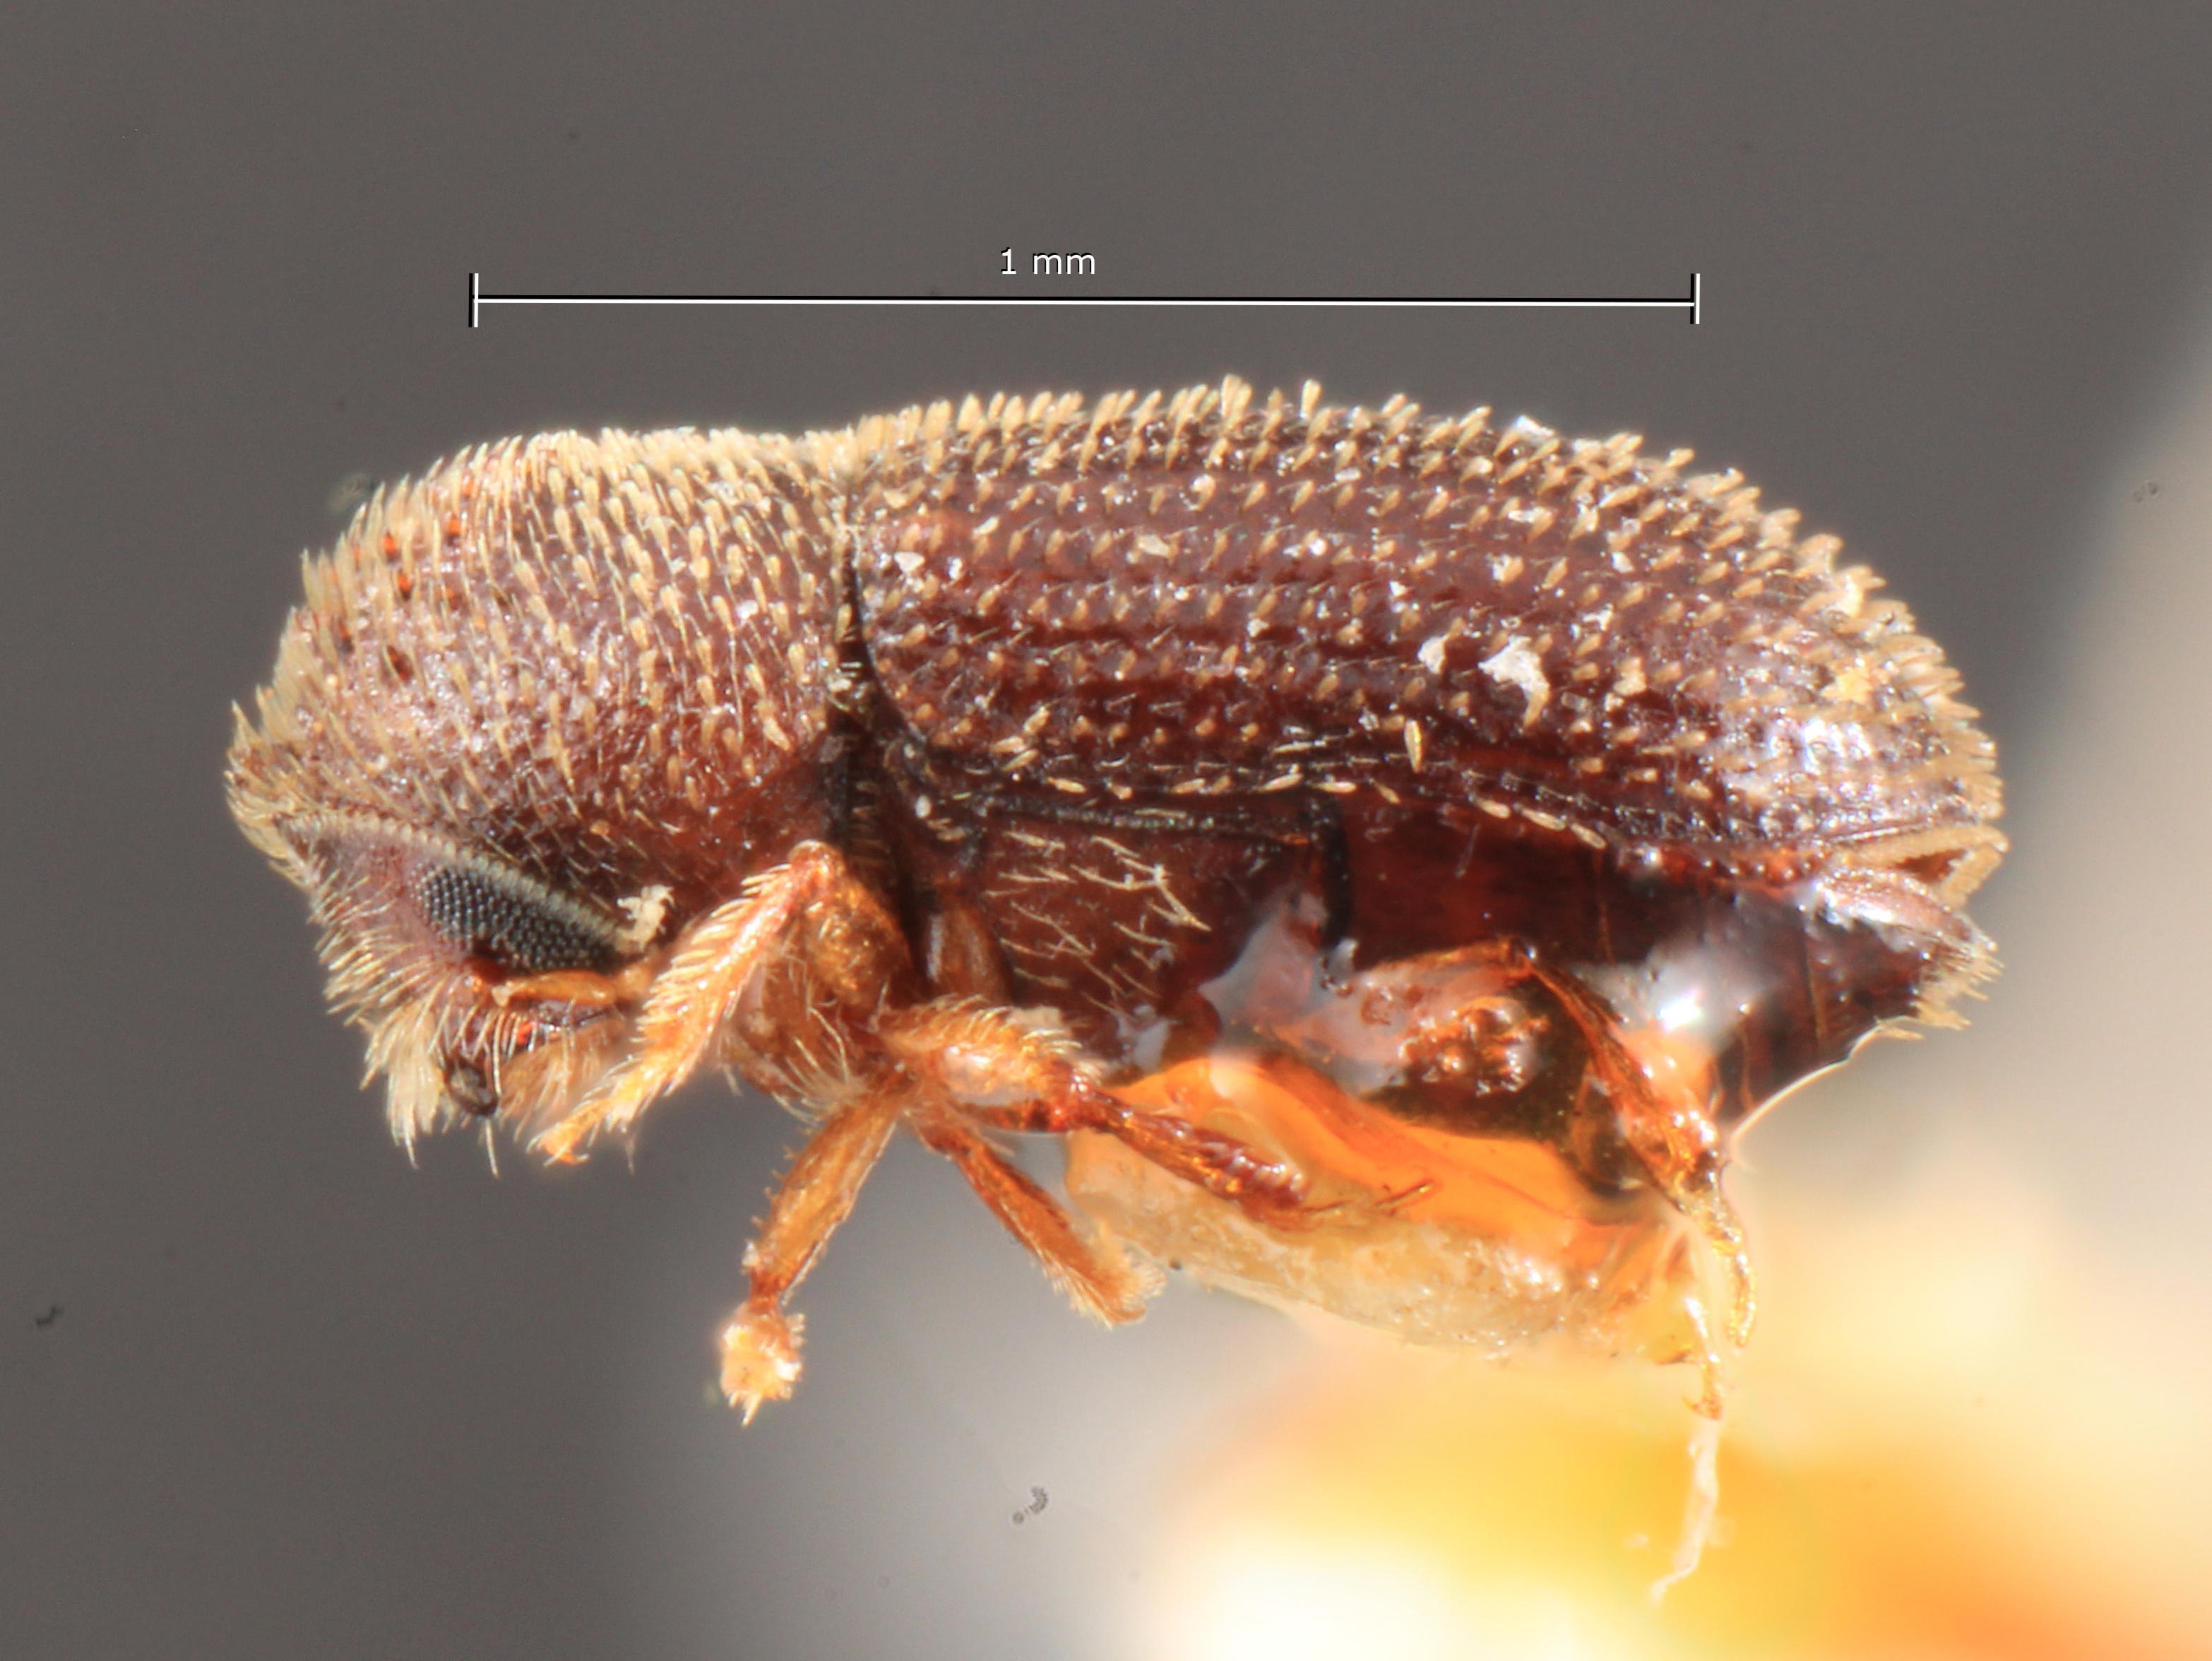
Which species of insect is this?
Stephanoderes paraguayensis
